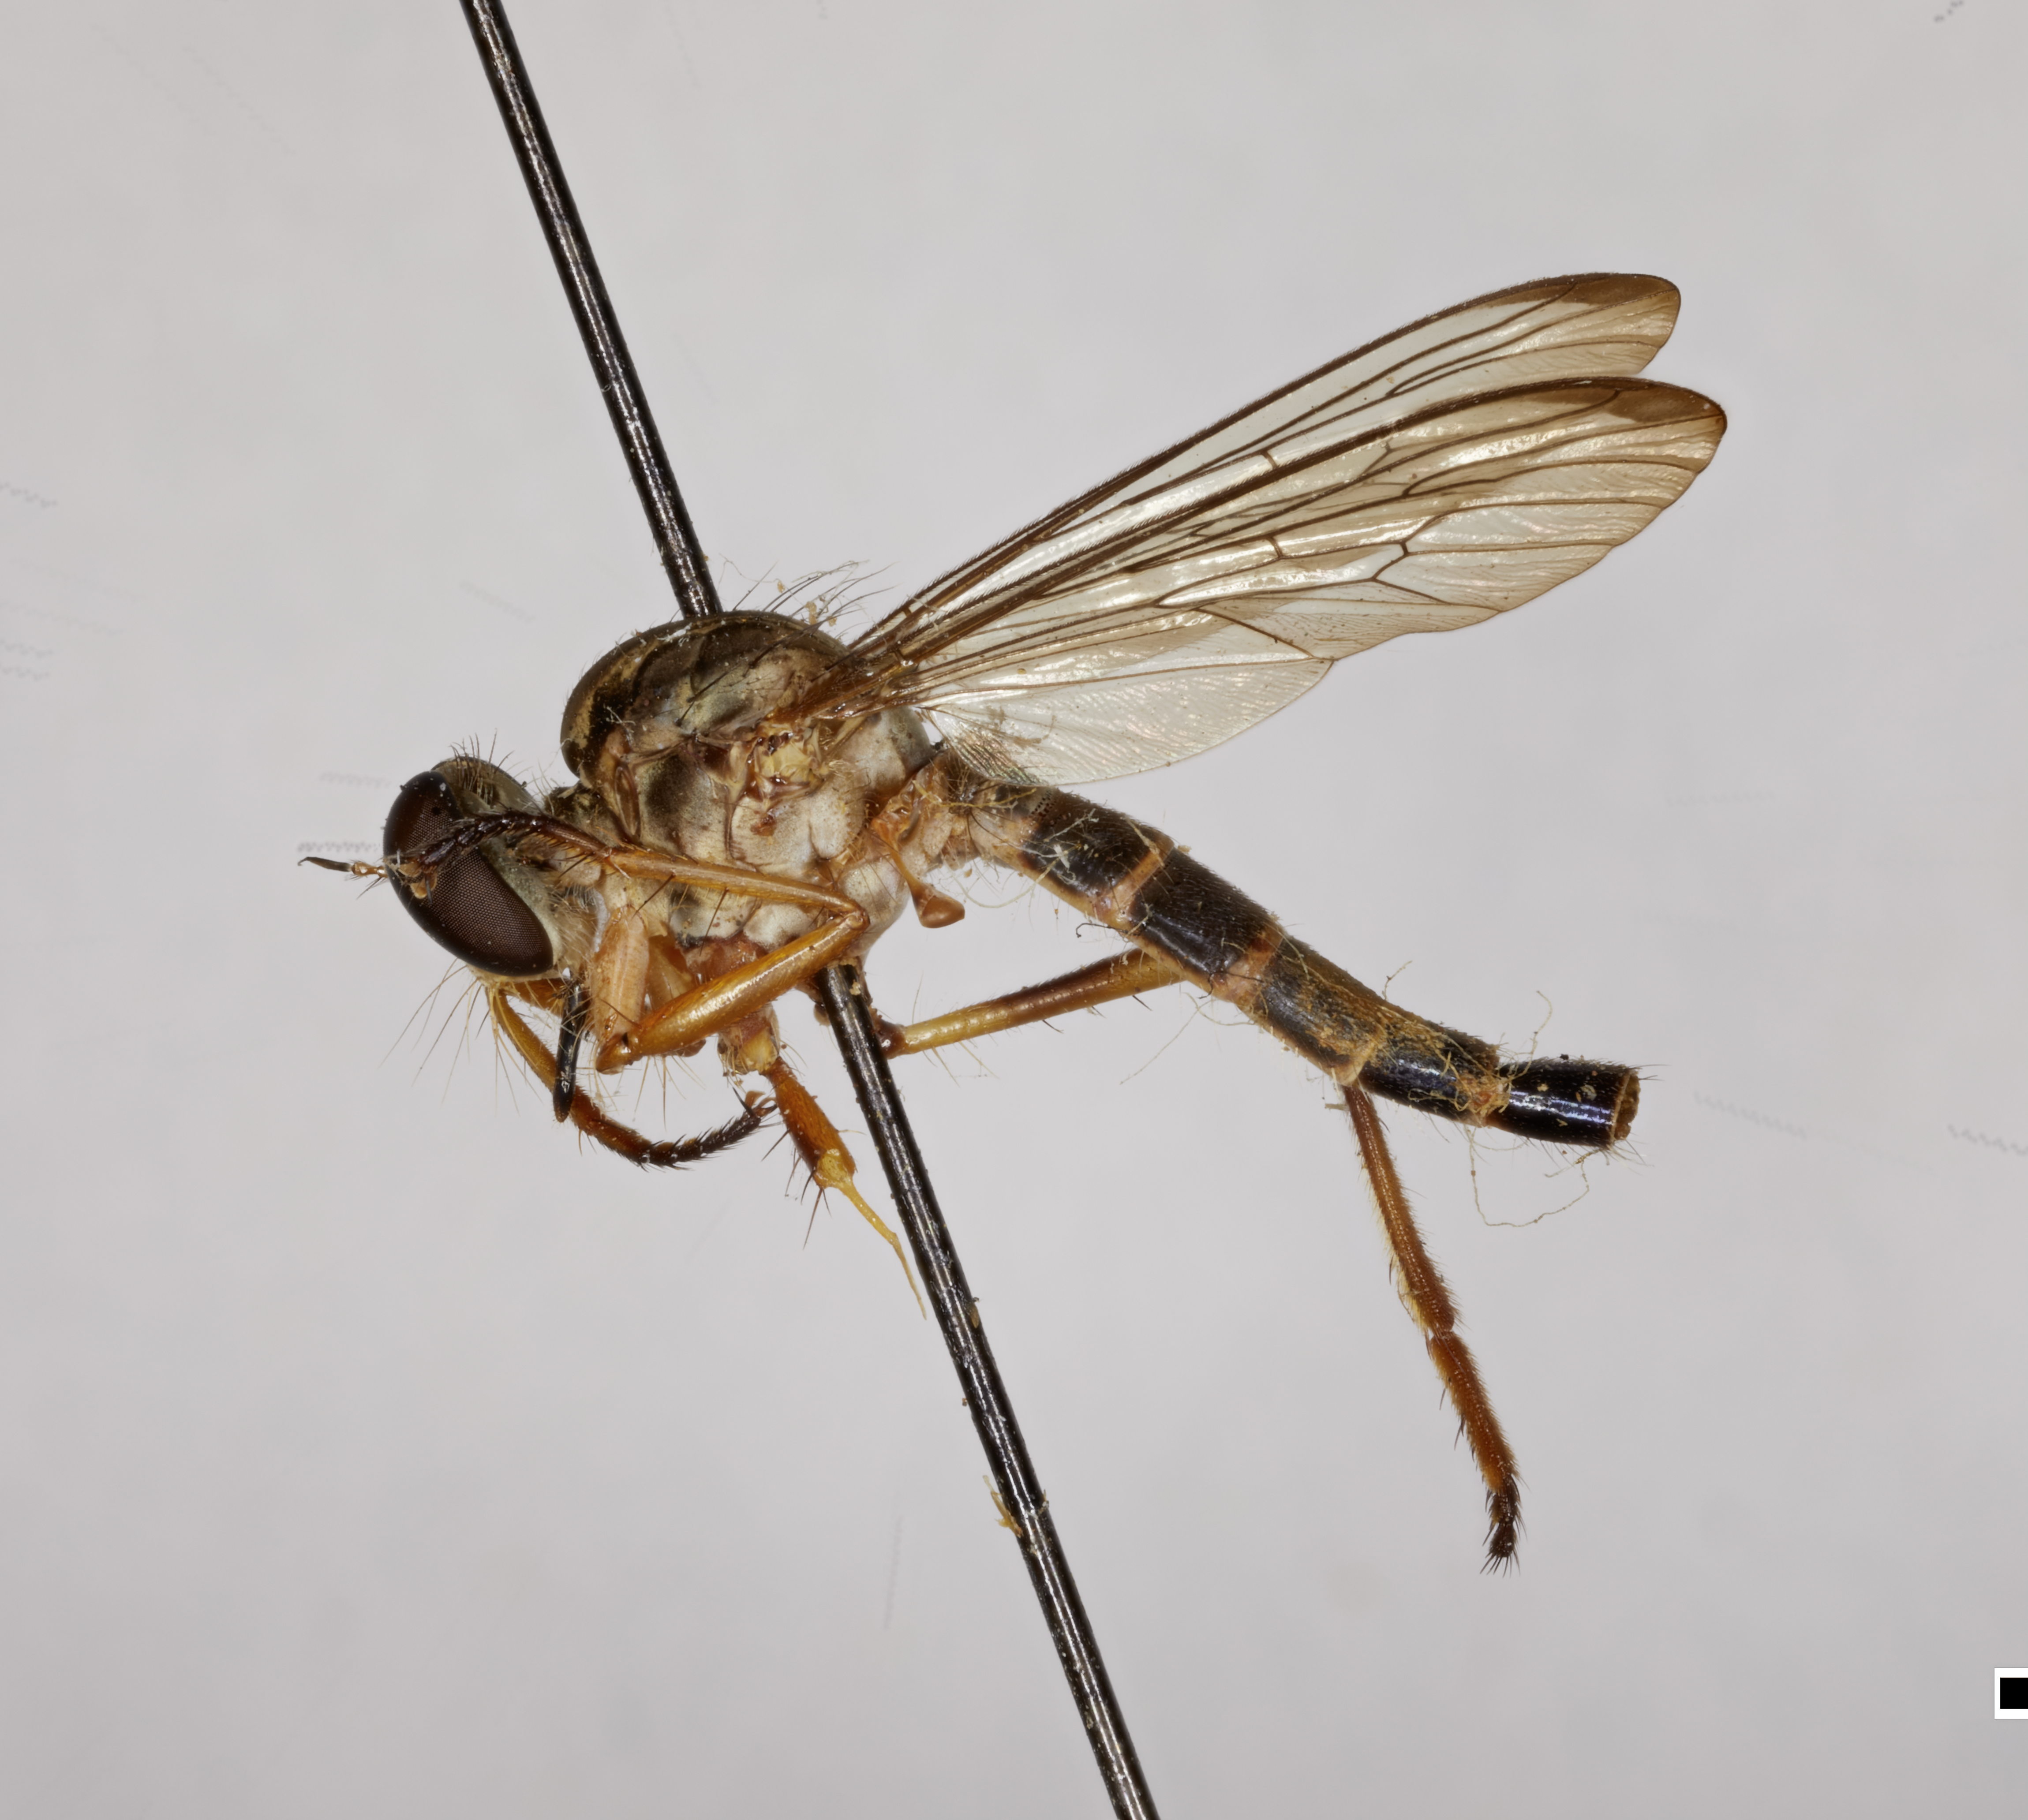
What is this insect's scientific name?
Glaphyropyga aristata
